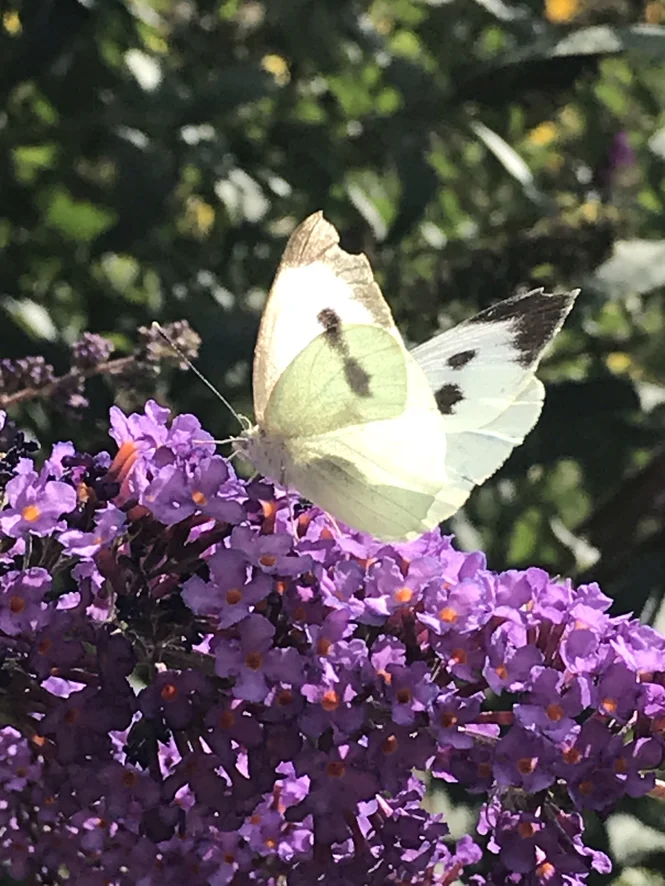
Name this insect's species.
Pieris brassicae
